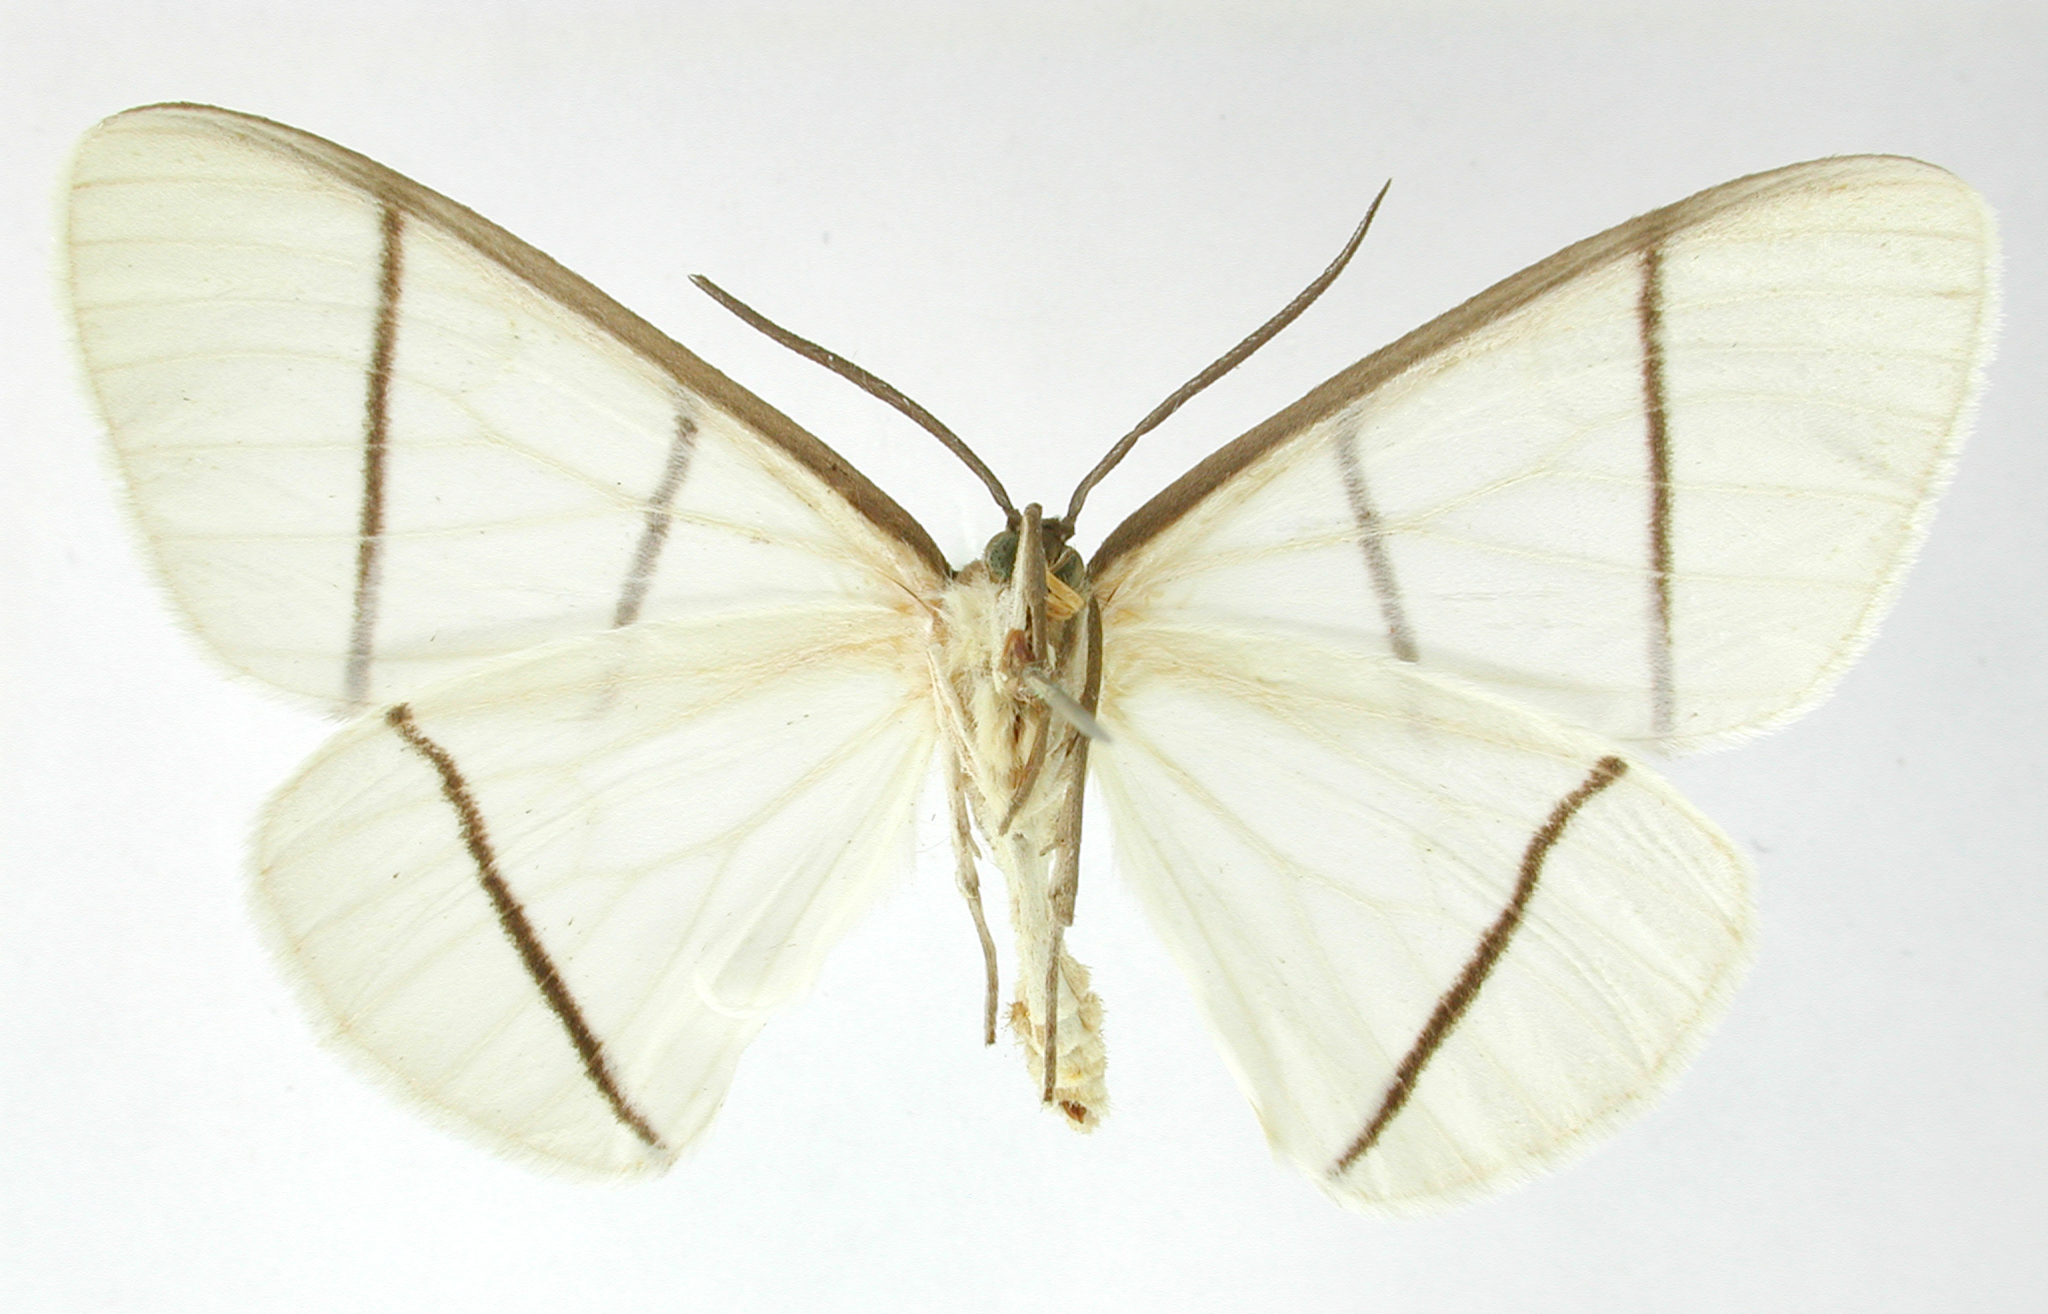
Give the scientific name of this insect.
Carpella aequidistans
